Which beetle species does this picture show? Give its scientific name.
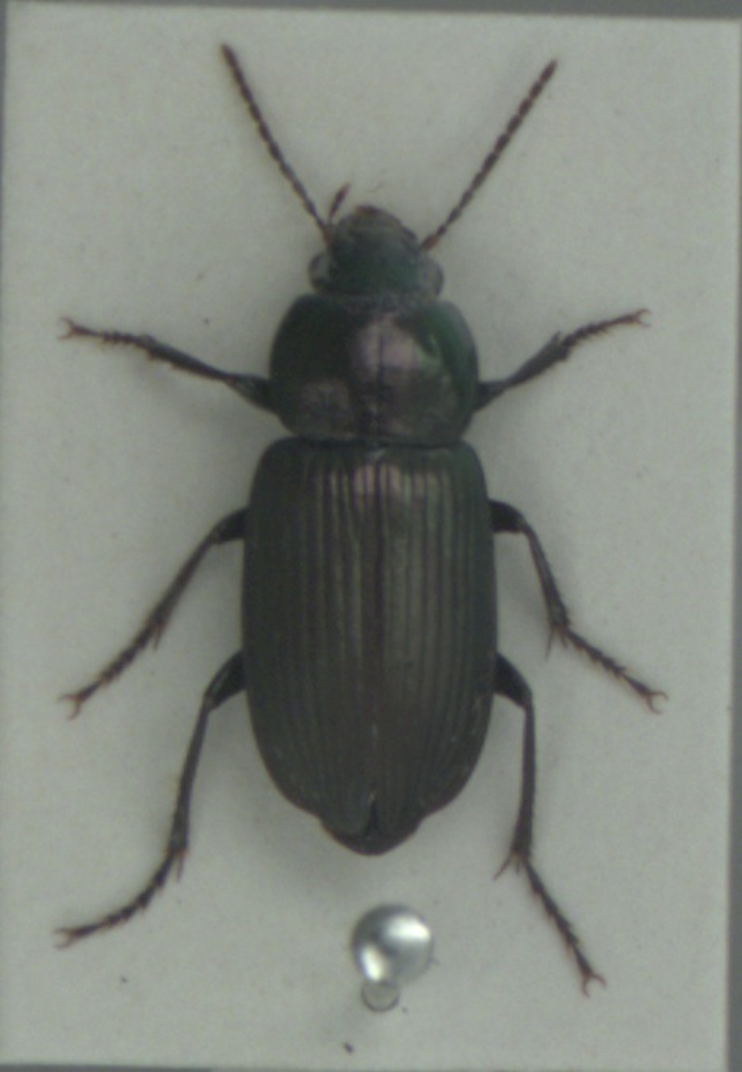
Anisodactylus poeciloides
